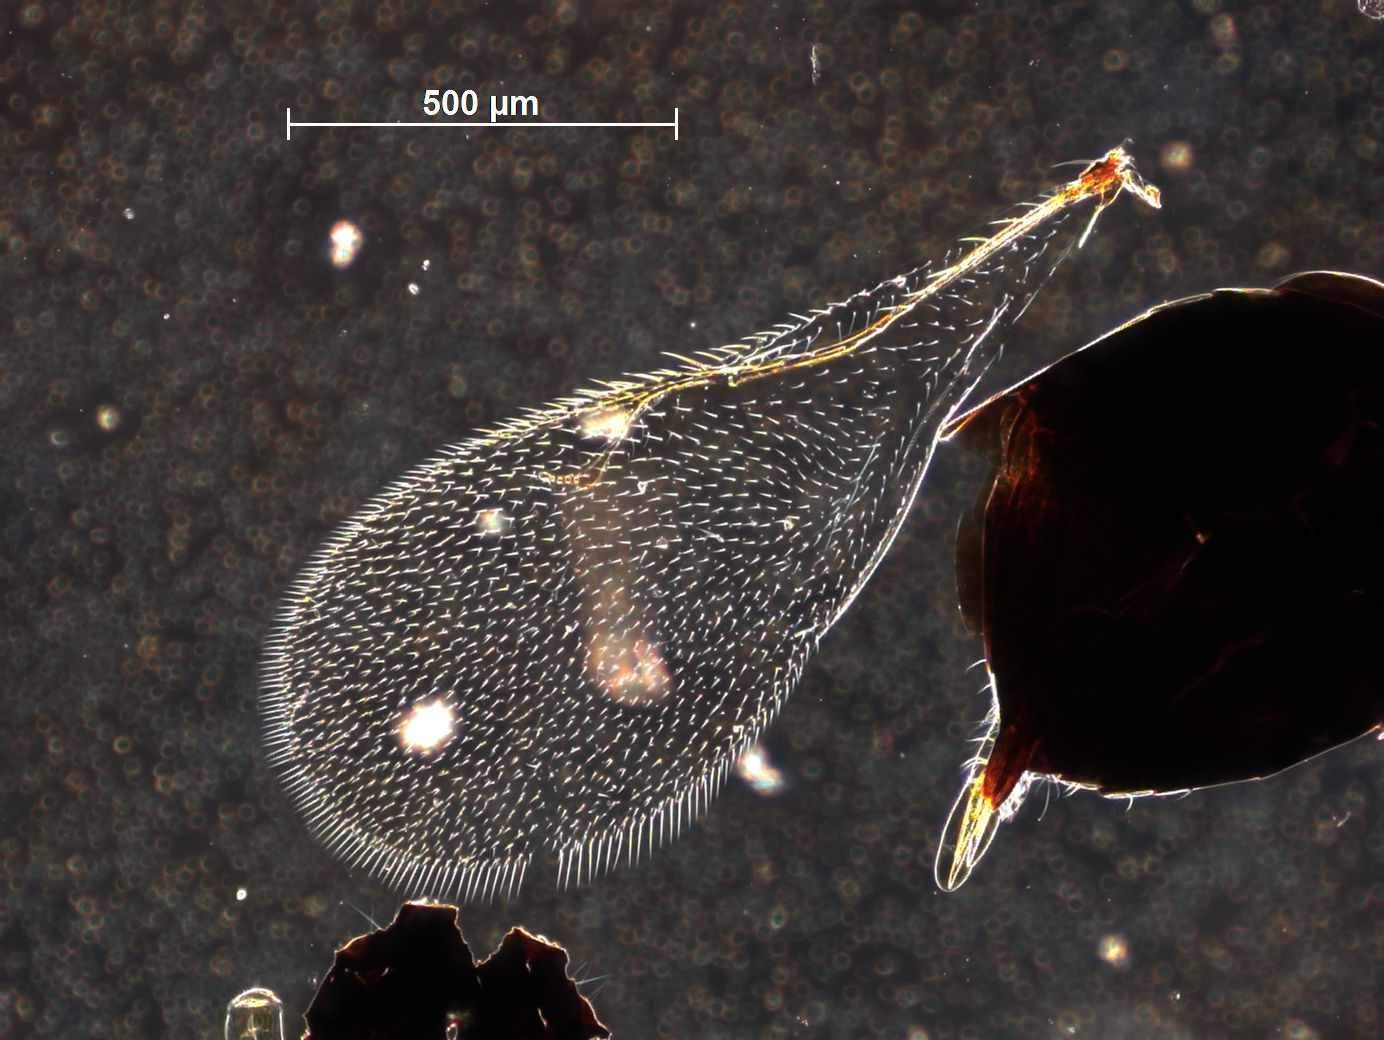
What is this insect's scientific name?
Pachyneuron uniarticulata
